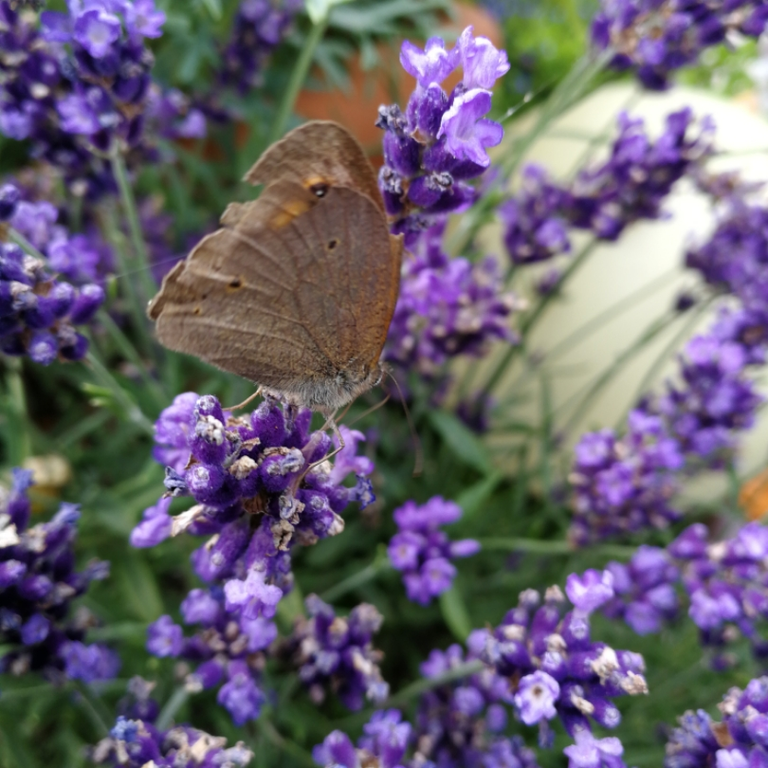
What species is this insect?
Maniola jurtina
